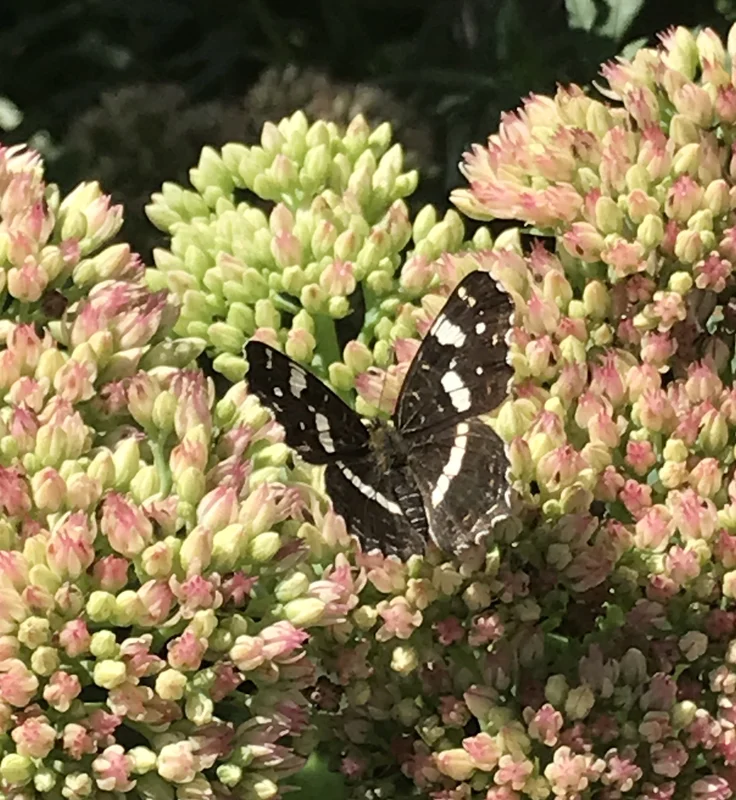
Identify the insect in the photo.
Araschnia levana
